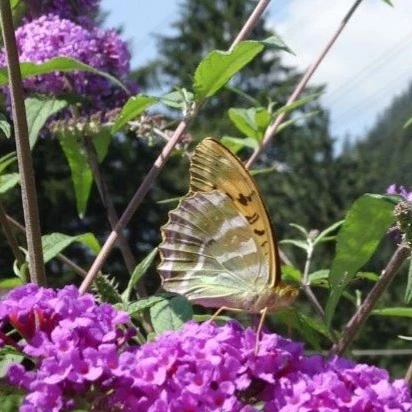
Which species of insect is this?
Argynnis paphia
